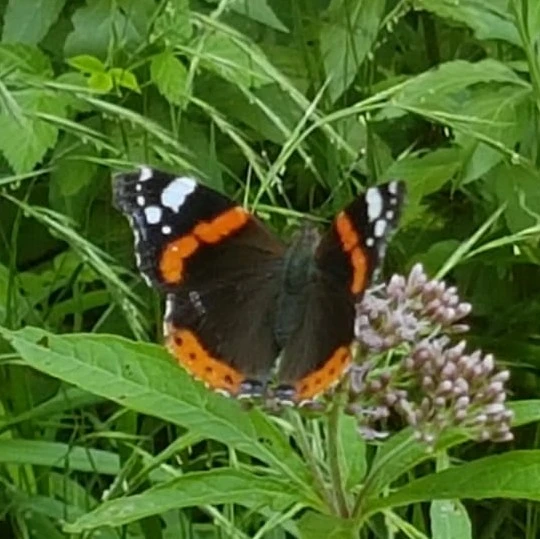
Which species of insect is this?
Vanessa atalanta
